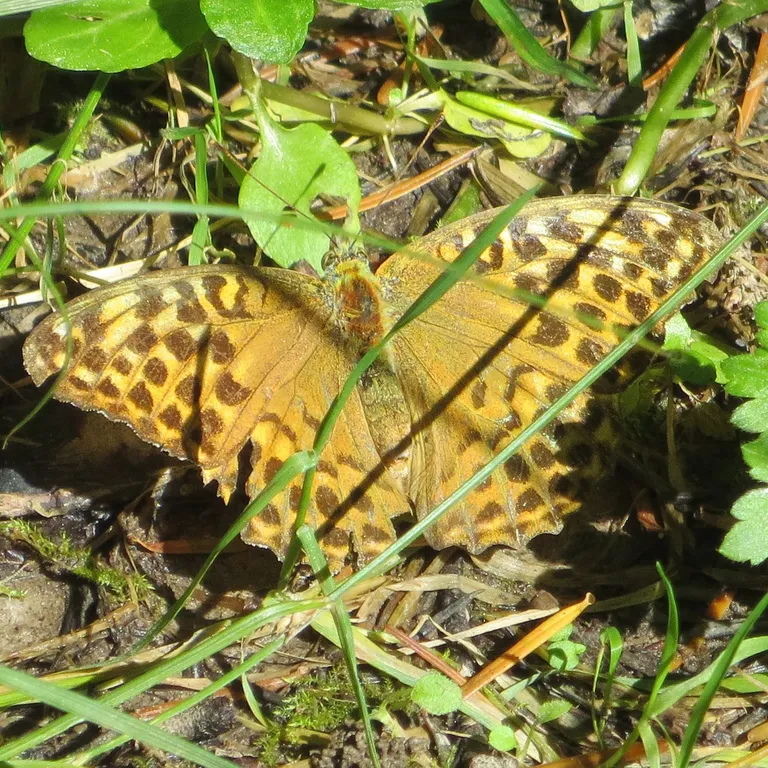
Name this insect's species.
Argynnis paphia
